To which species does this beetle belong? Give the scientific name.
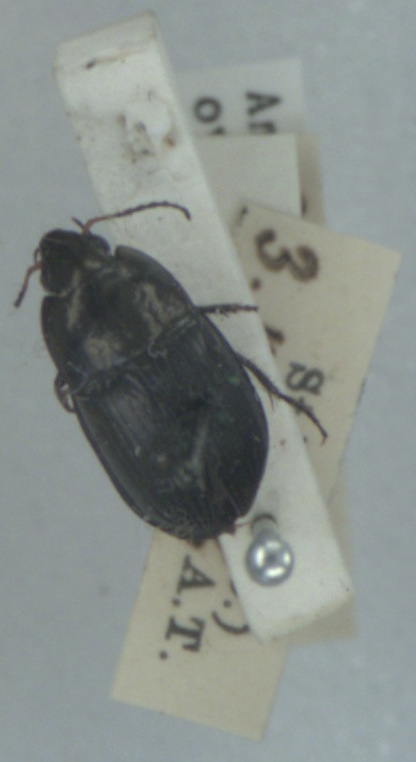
Amara ovata
